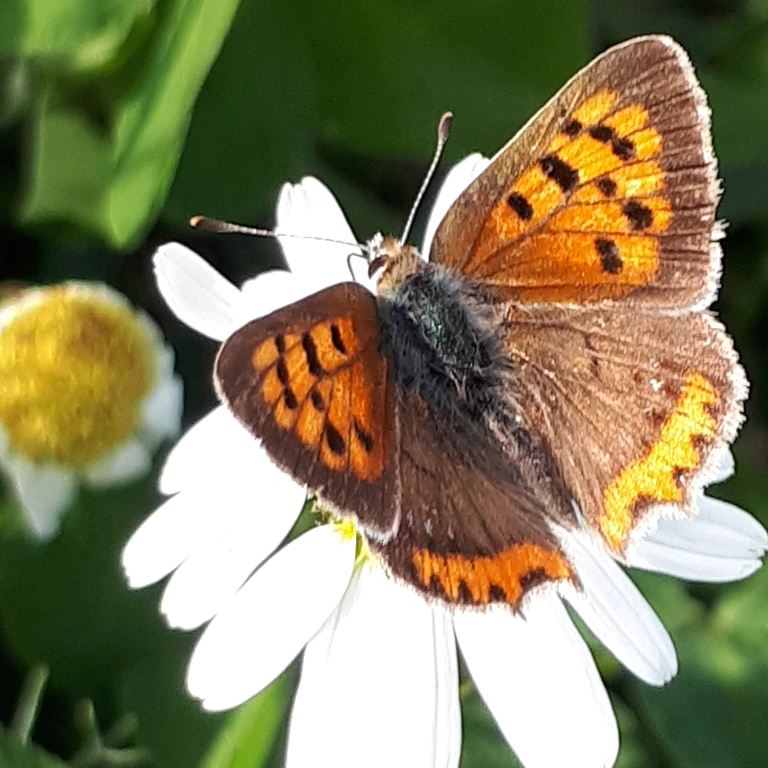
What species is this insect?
Lycaena phlaeas
